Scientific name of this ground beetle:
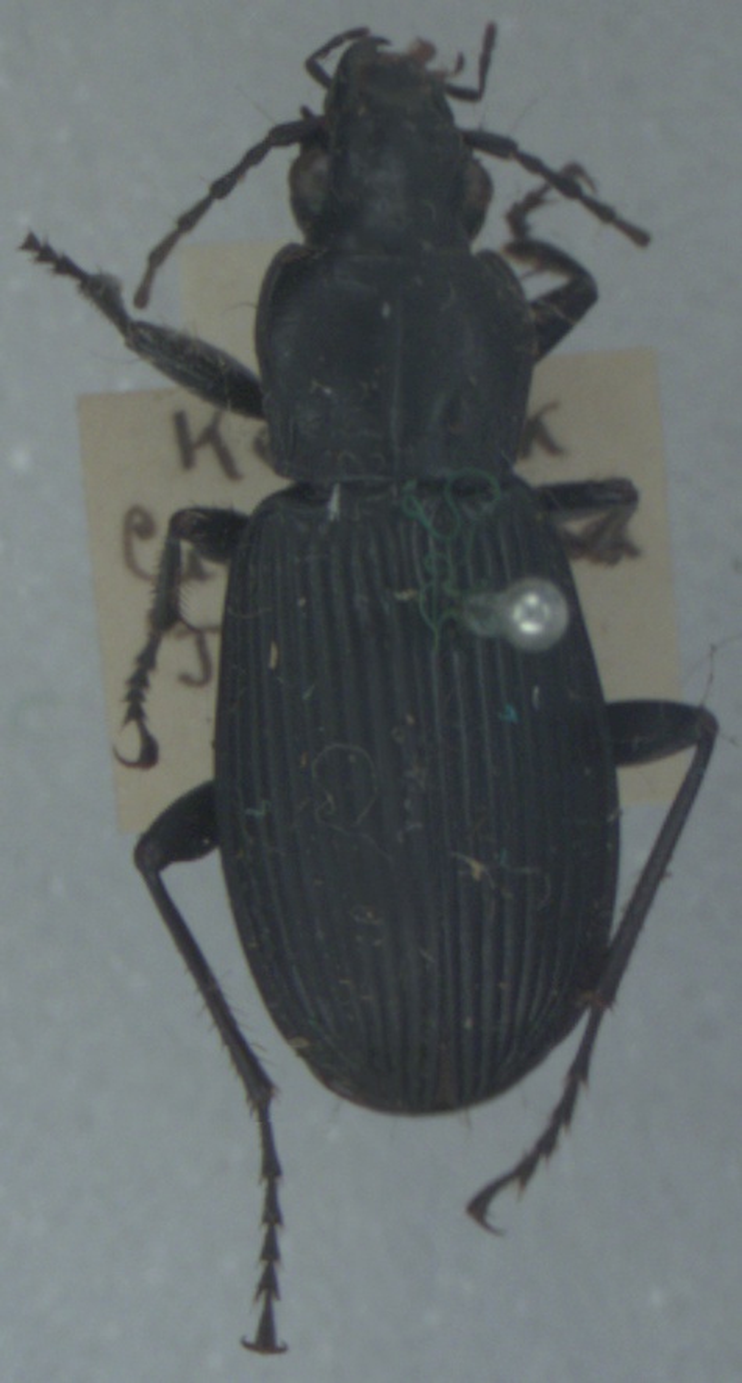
Pterostichus niger
